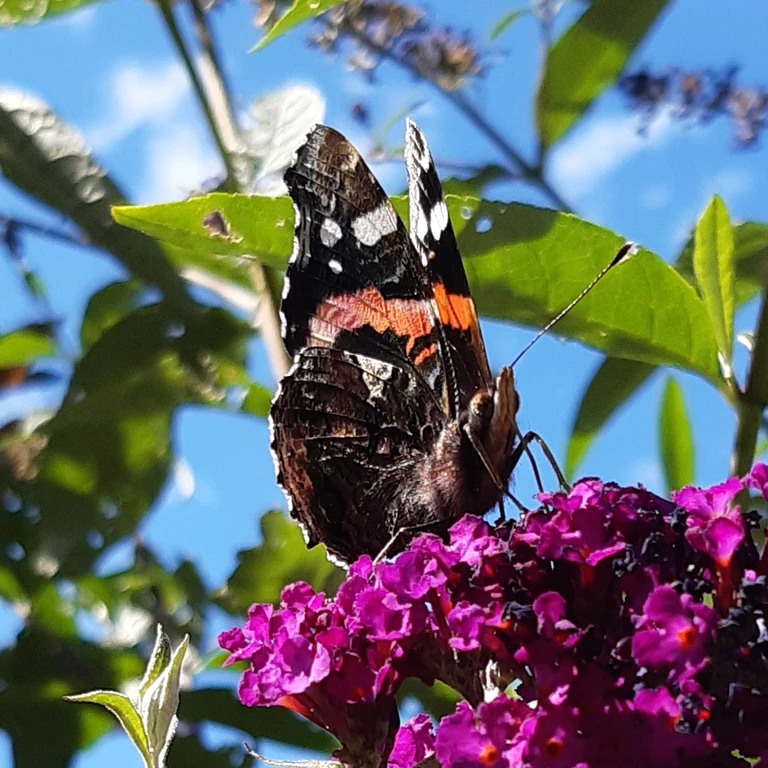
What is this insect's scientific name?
Vanessa atalanta
